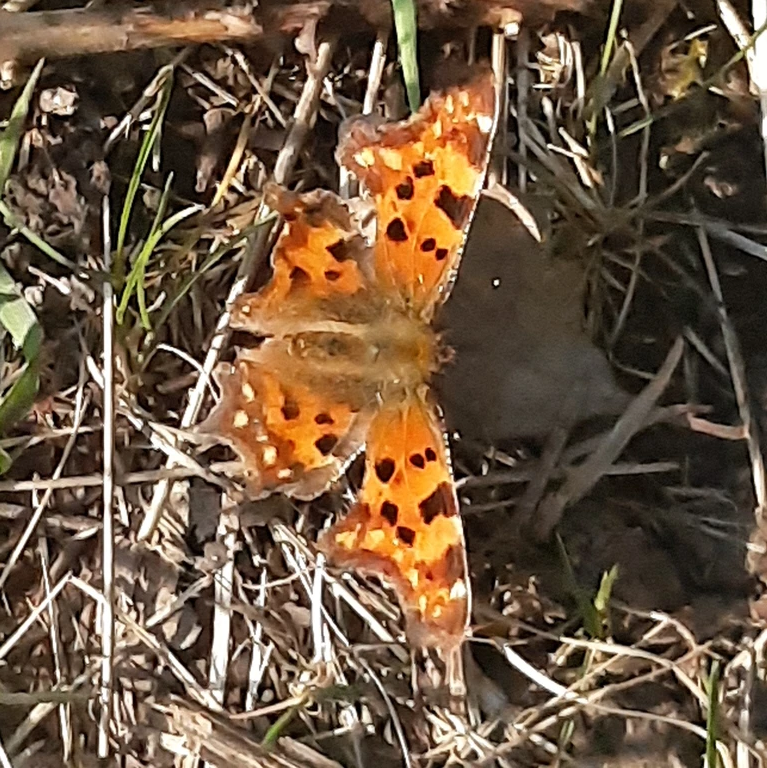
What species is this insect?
Polygonia c-album
